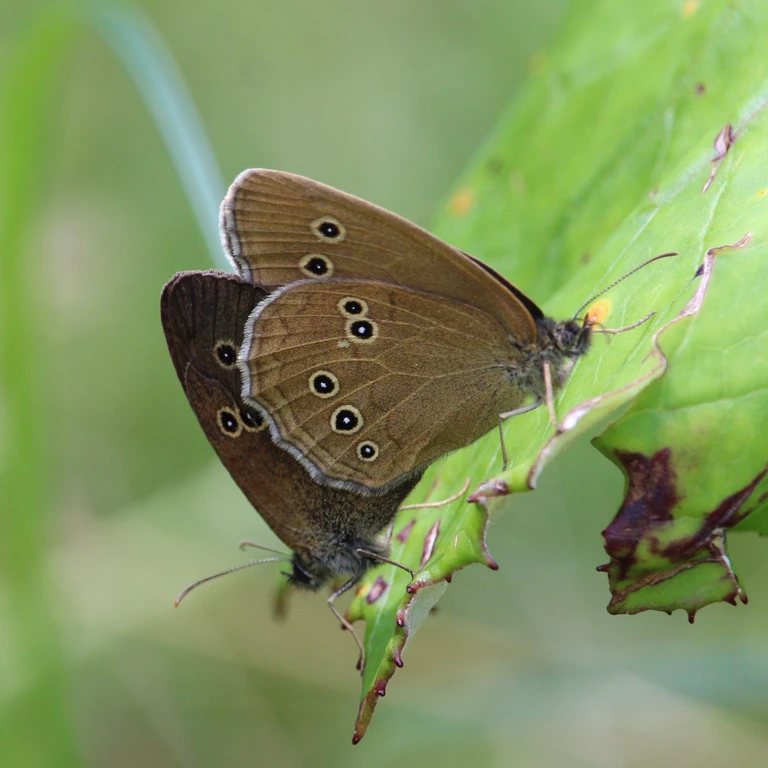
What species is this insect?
Aphantopus hyperantus
